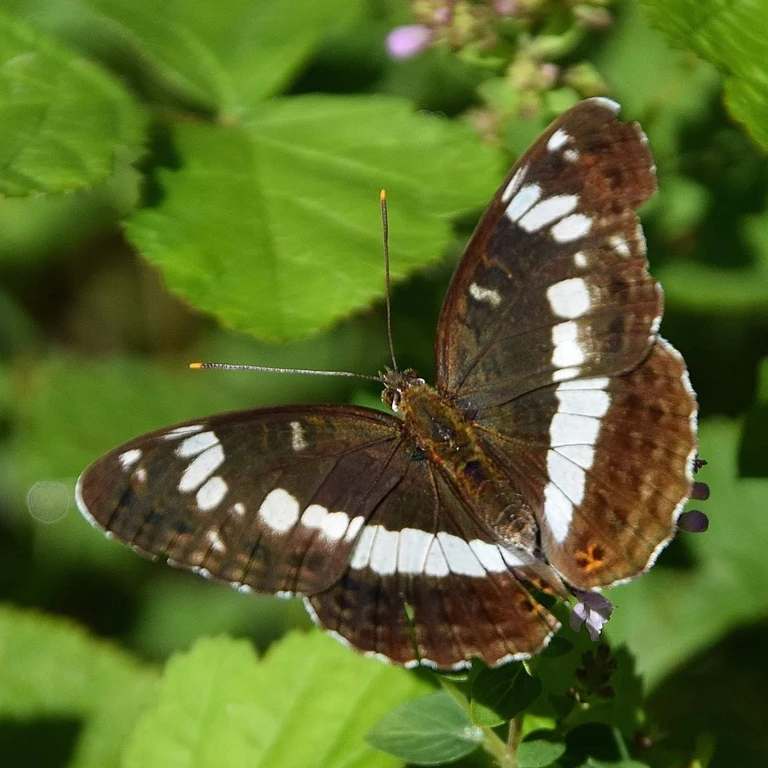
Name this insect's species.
Limenitis camilla (also Ladoga camilla)
